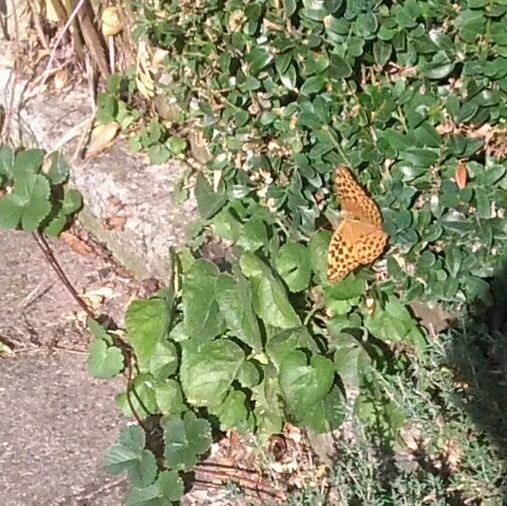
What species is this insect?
Argynnis paphia
